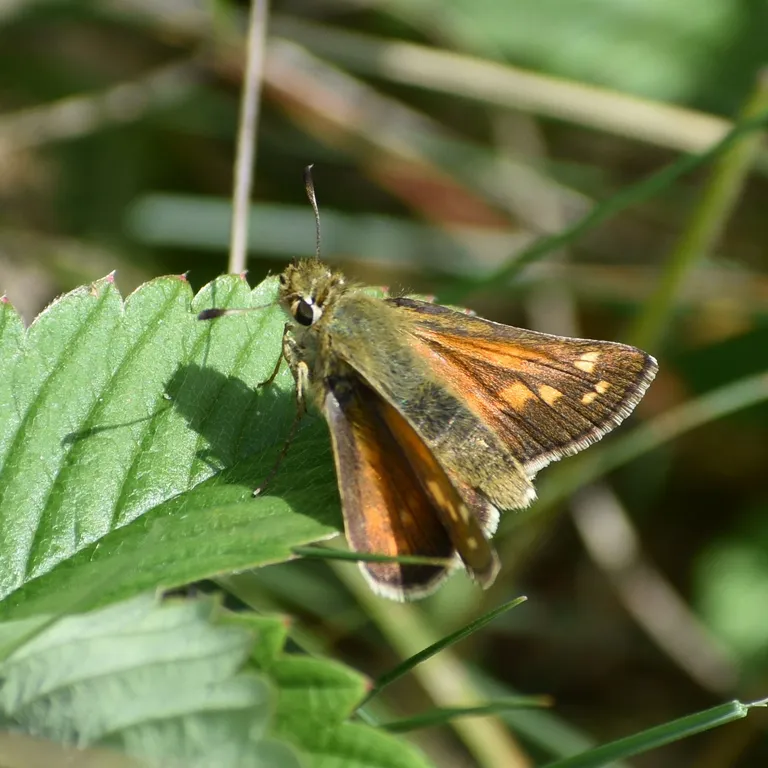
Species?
Hesperia comma
